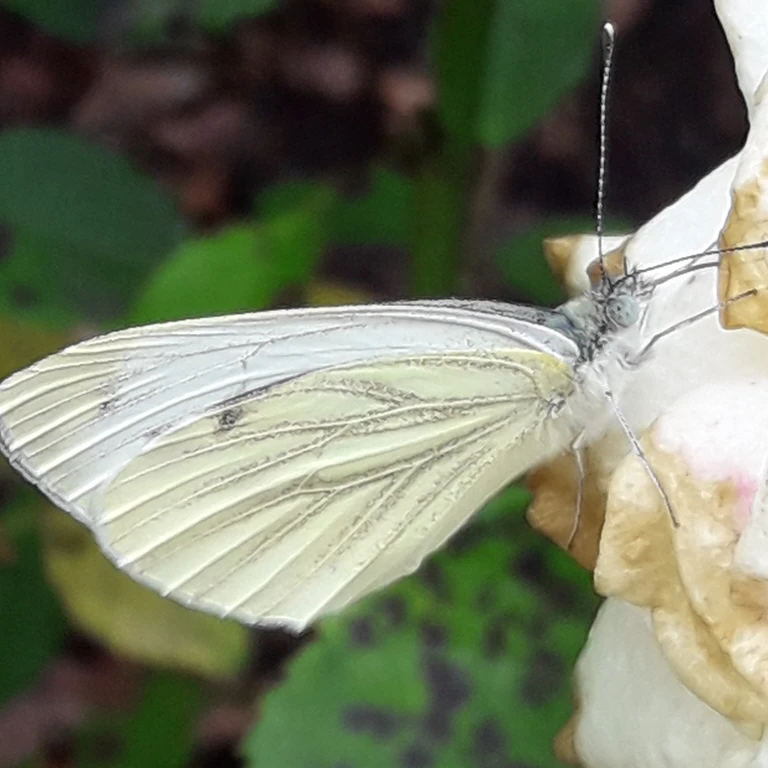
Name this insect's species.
Pieris napi
